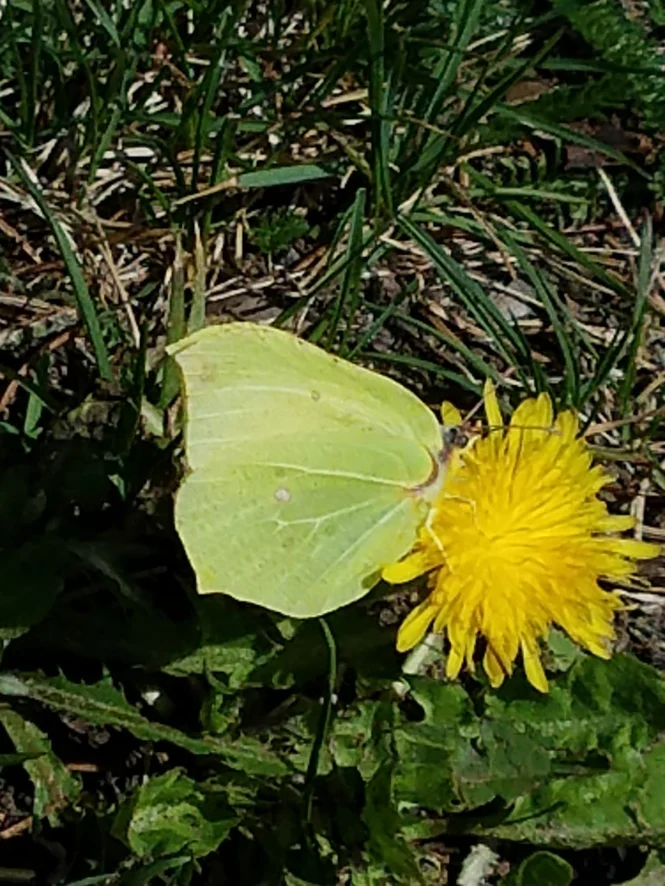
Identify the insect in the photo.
Gonepteryx rhamni
